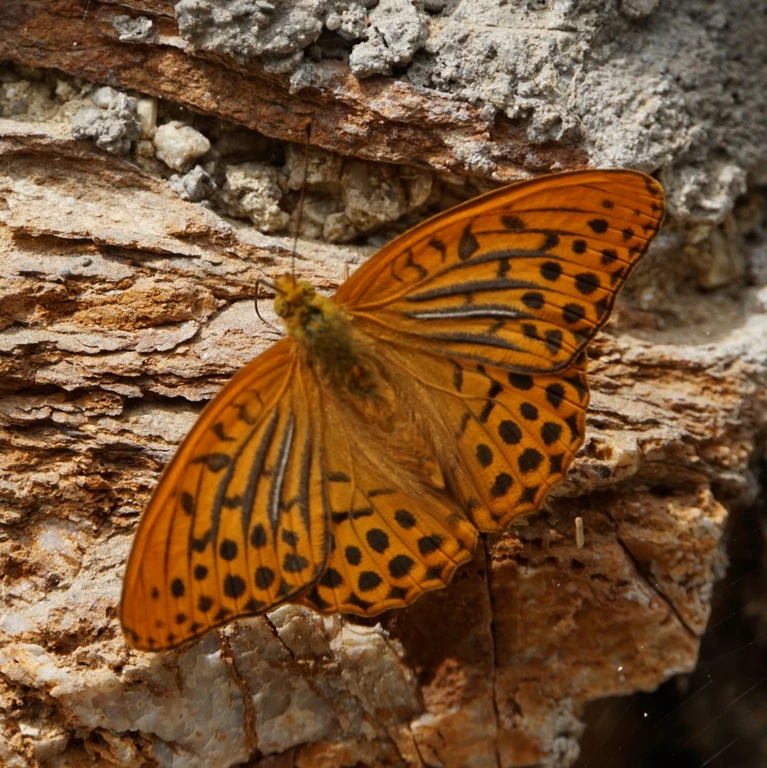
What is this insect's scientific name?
Argynnis paphia
